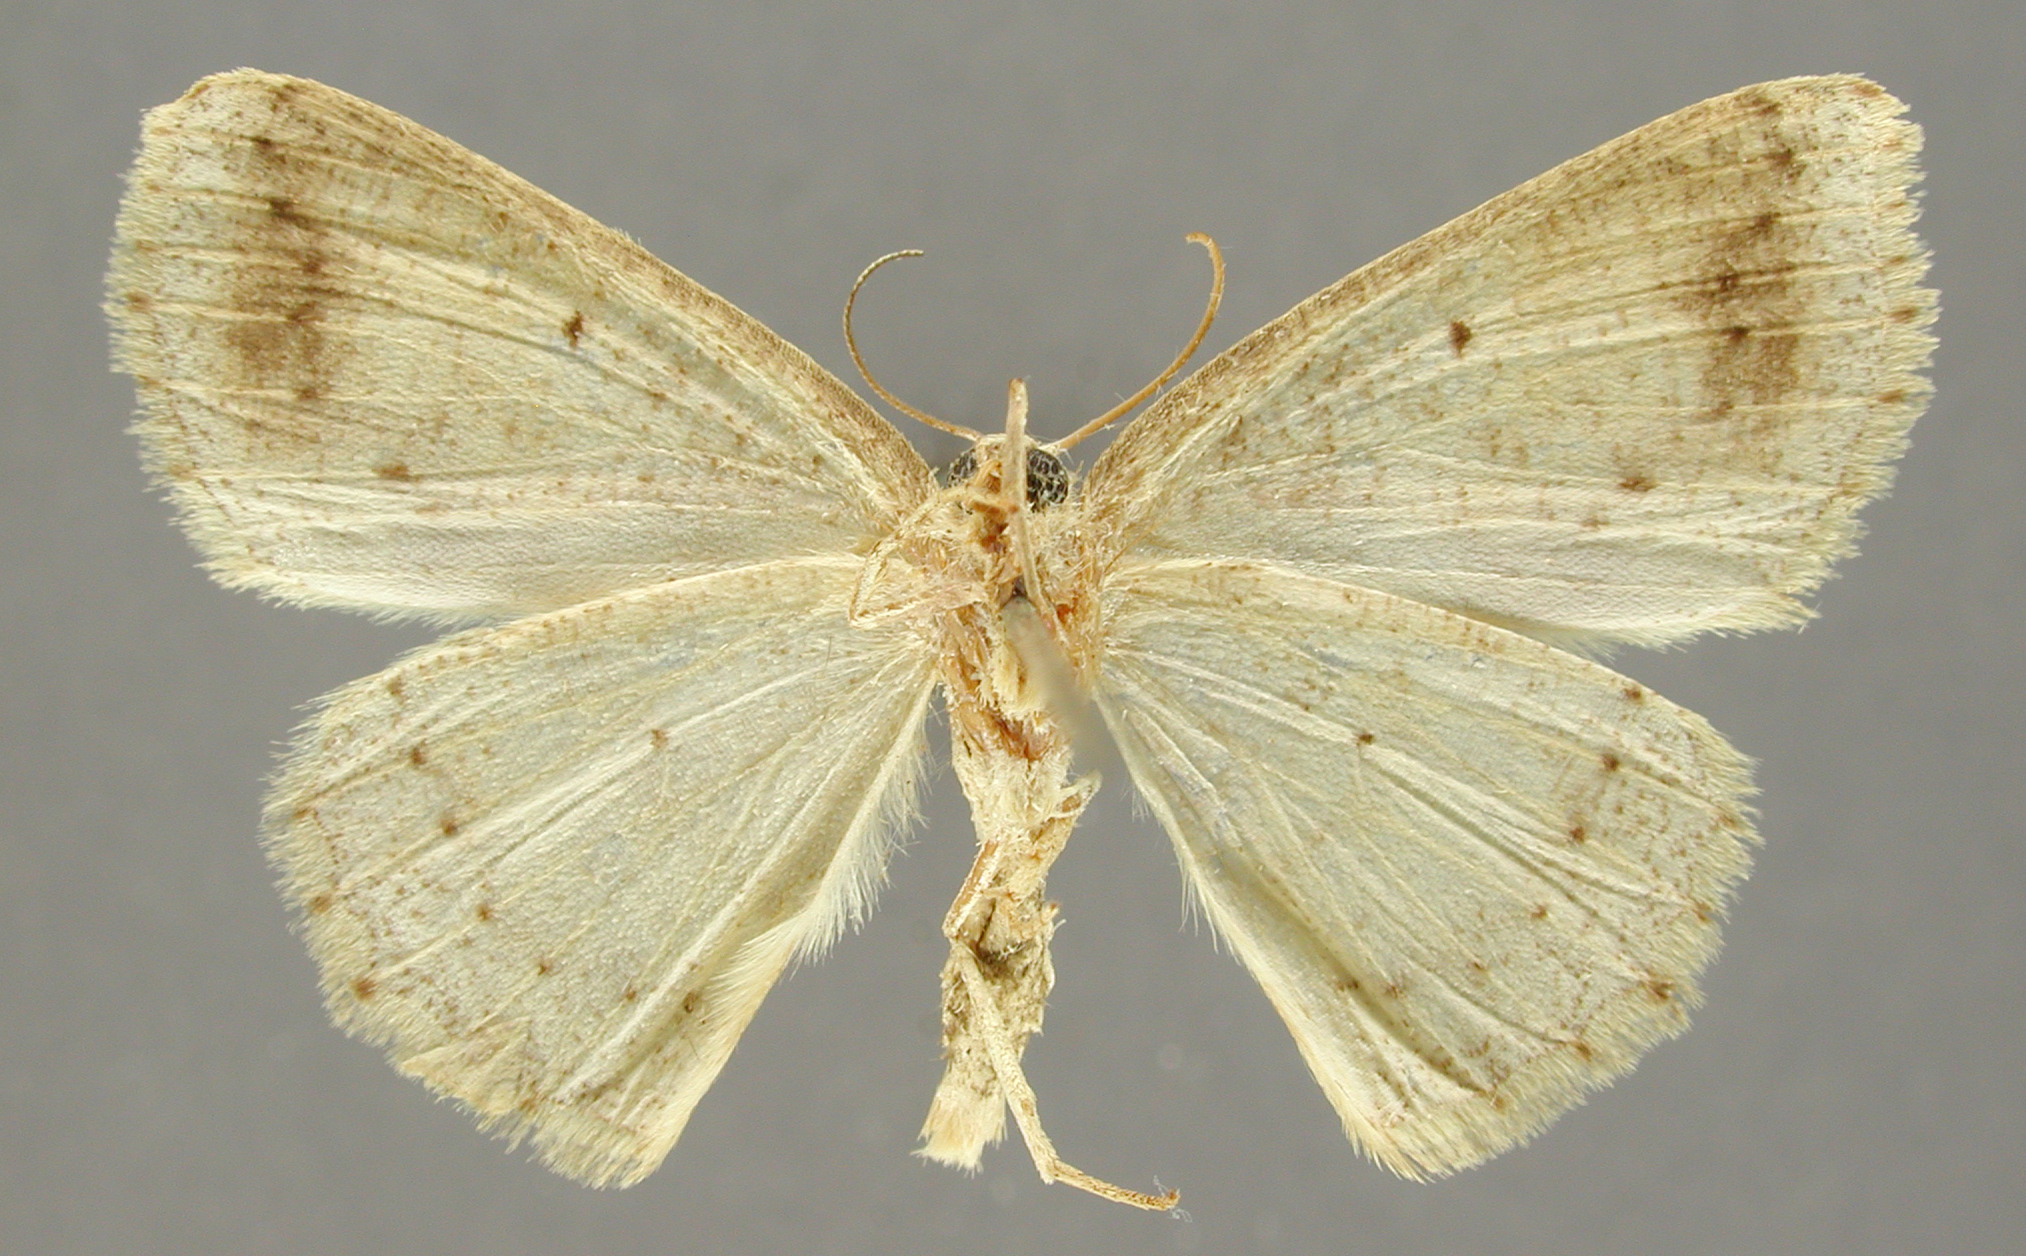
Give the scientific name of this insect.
Spododes nubilata
